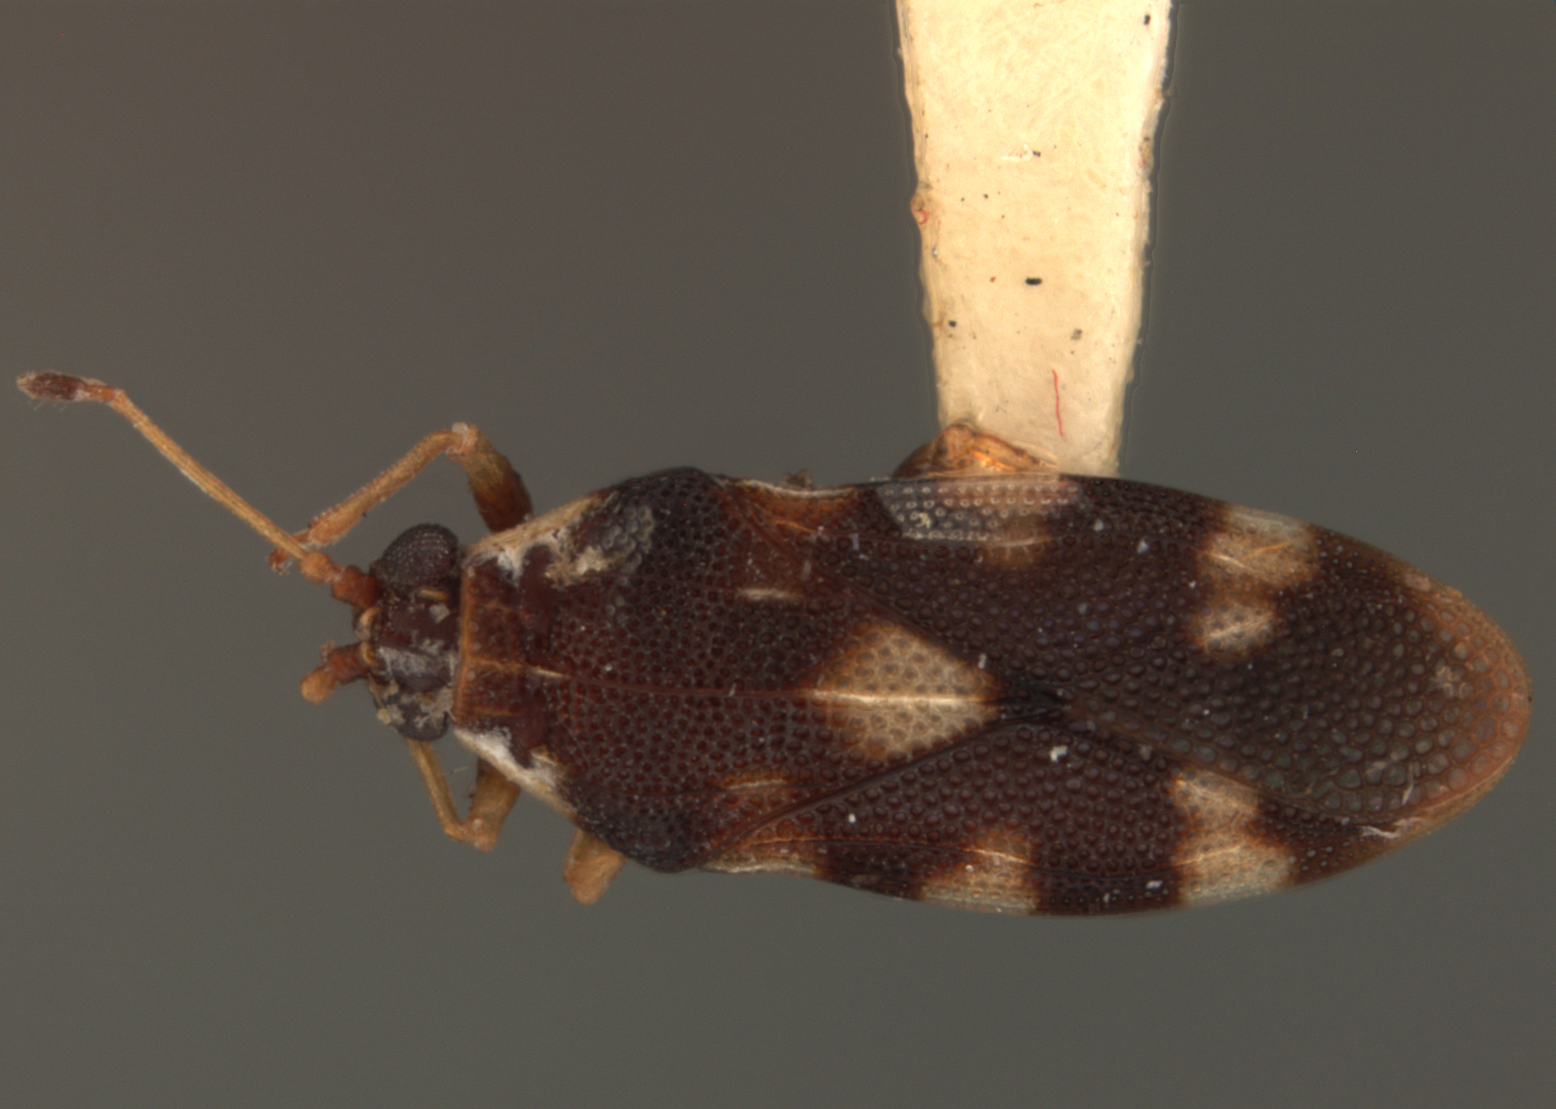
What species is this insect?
Zorotingis scitula
